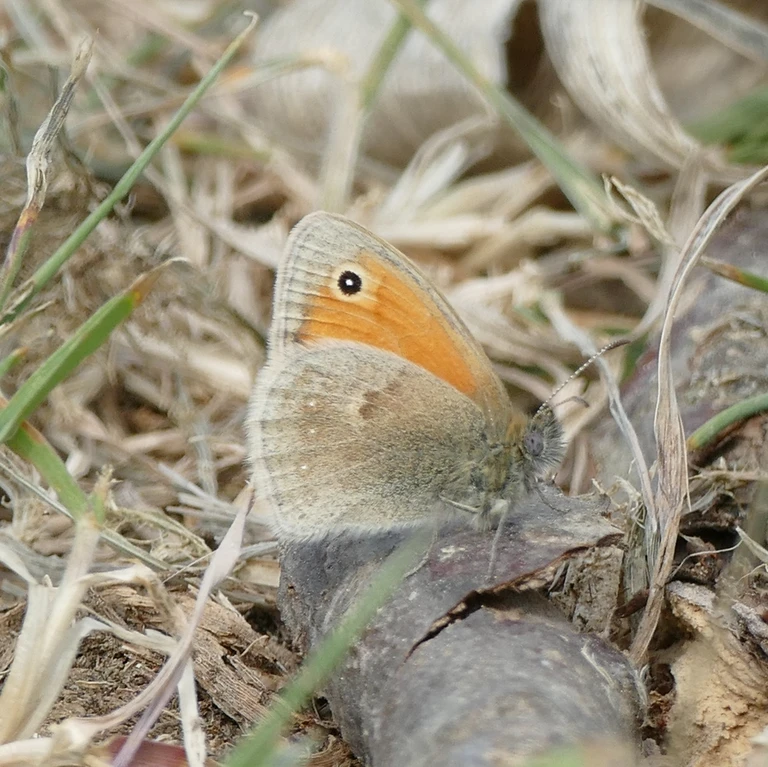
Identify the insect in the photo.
Coenonympha pamphilus
